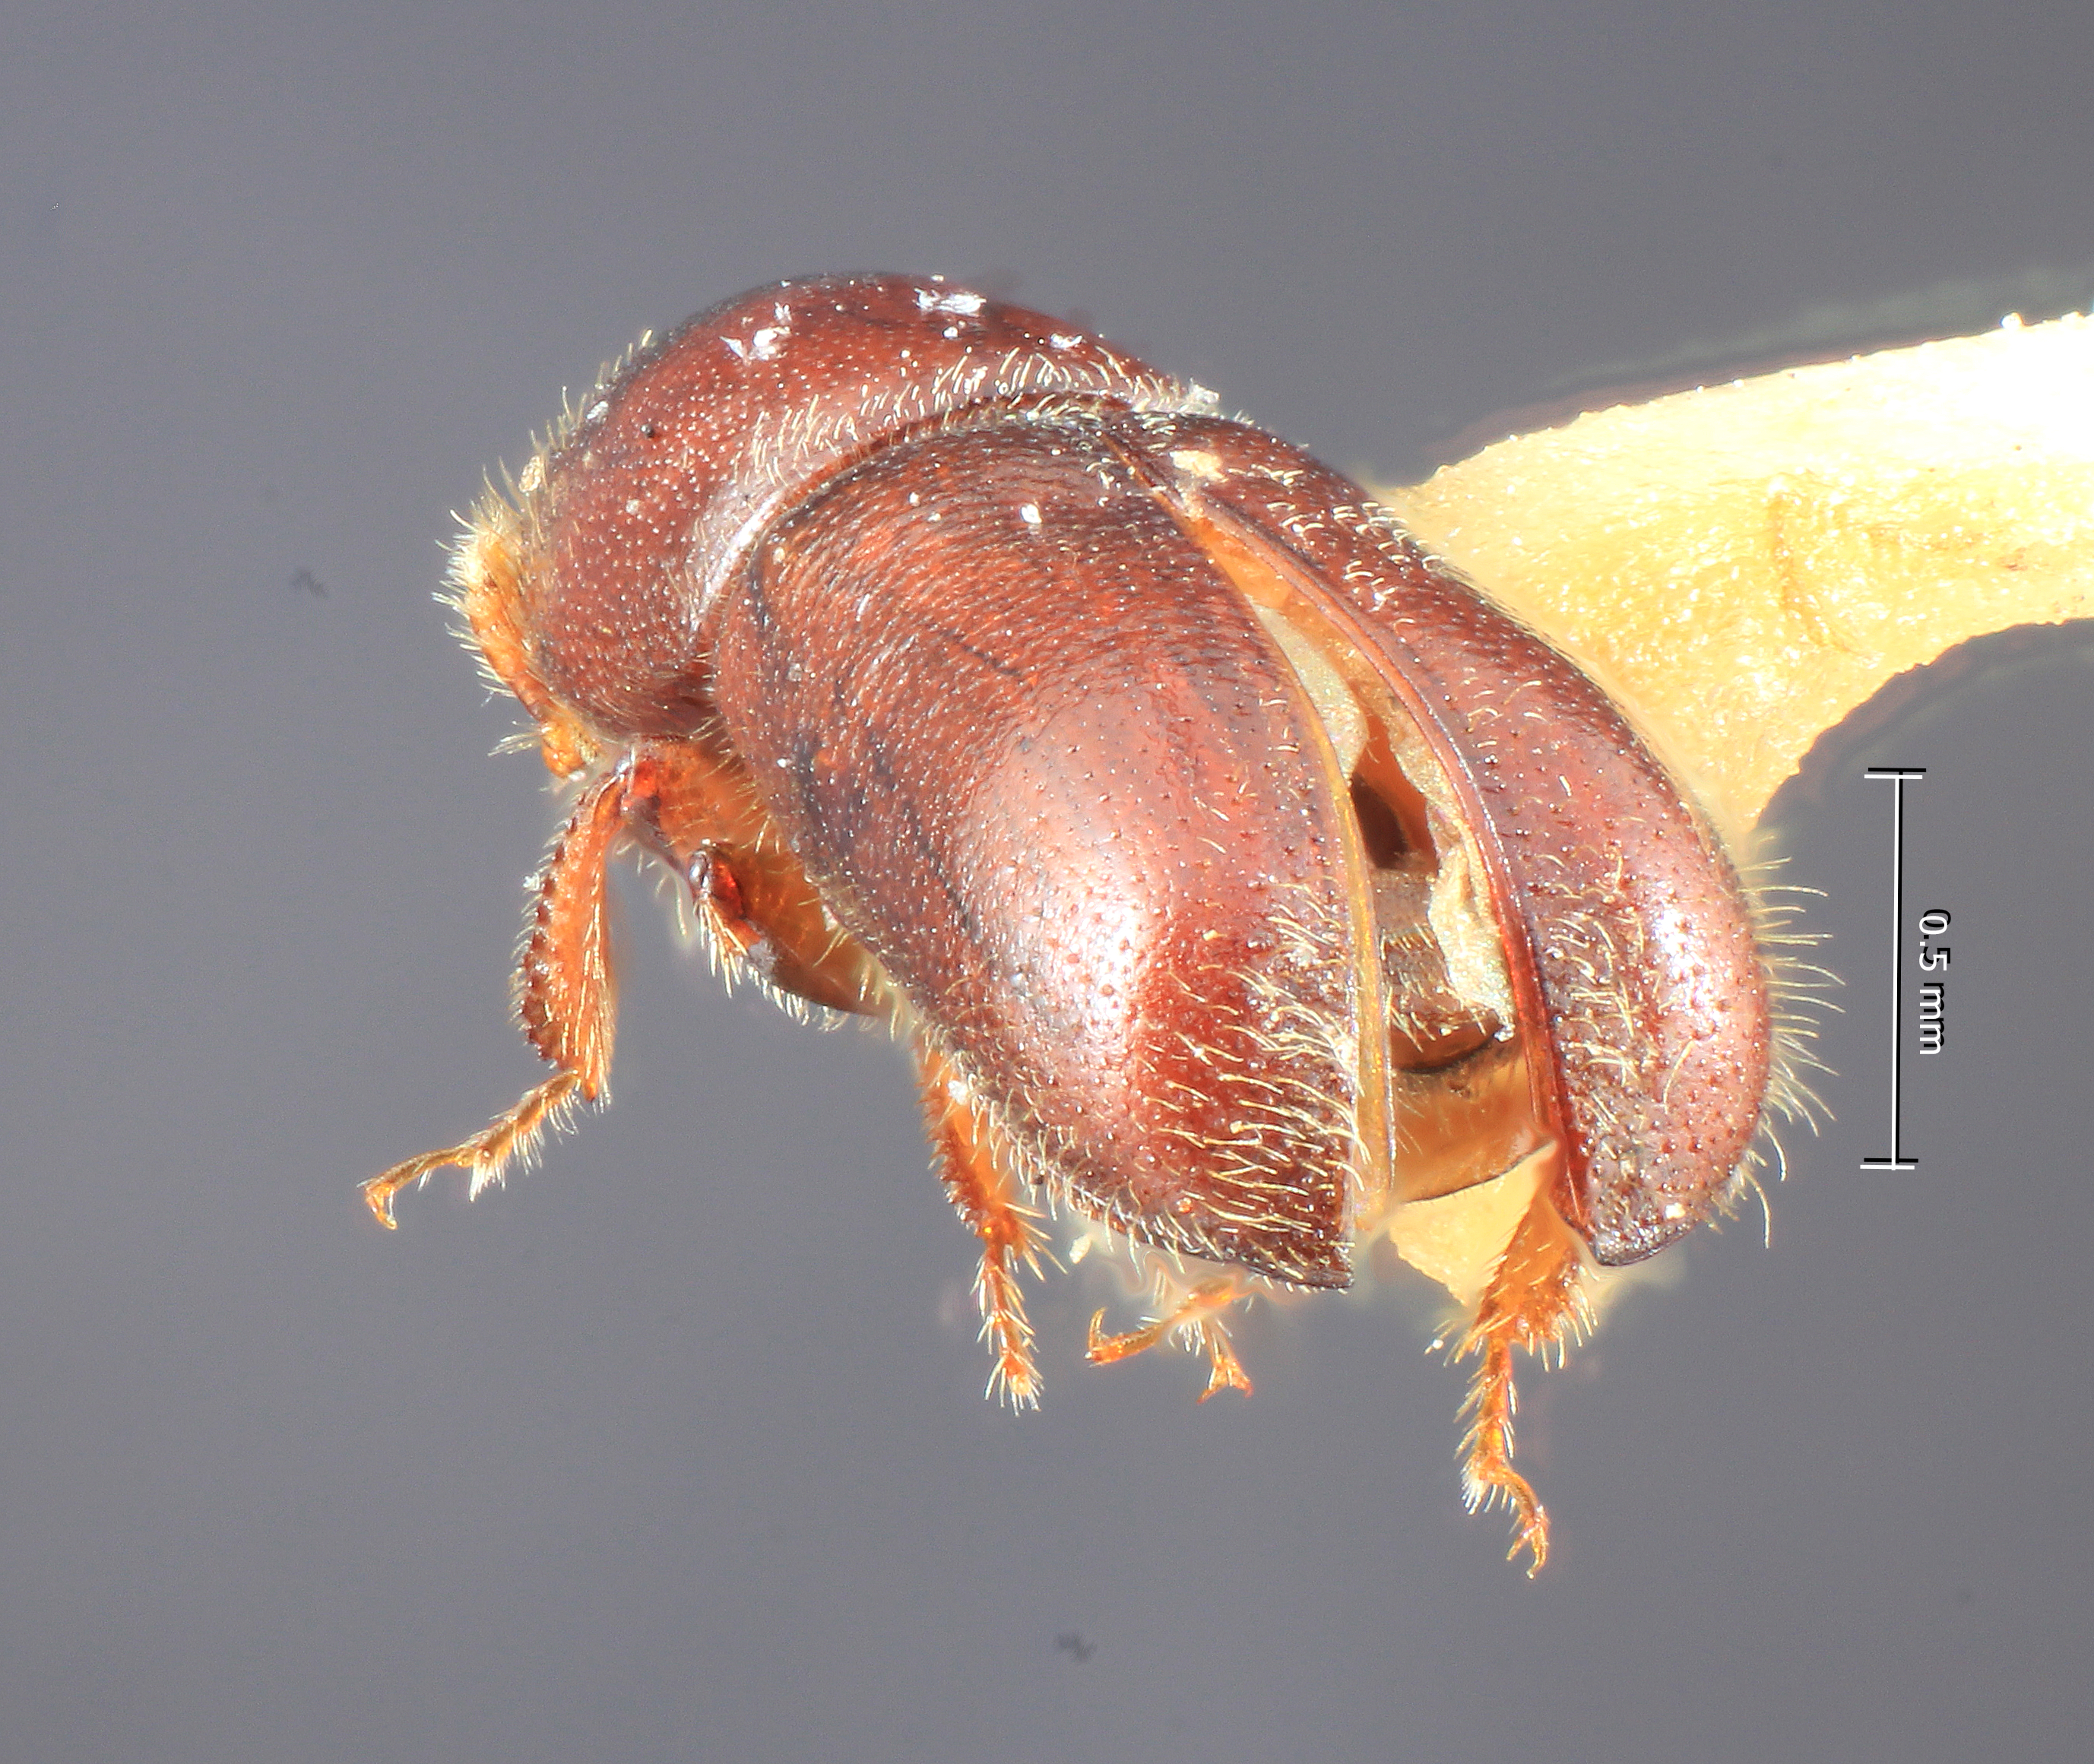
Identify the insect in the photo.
Gnathotrichus nimifrons
